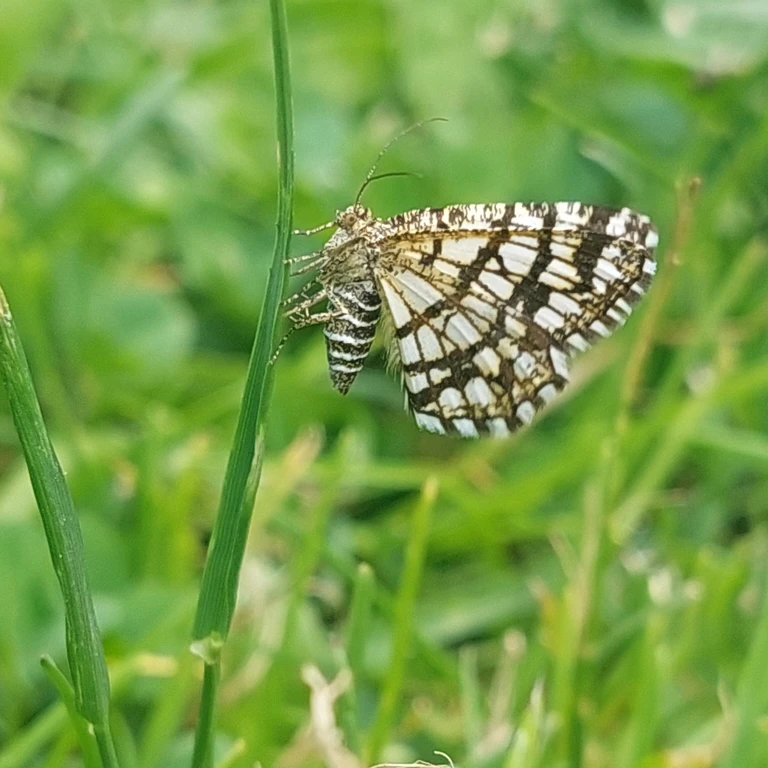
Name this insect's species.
Chiasmia clathrata
